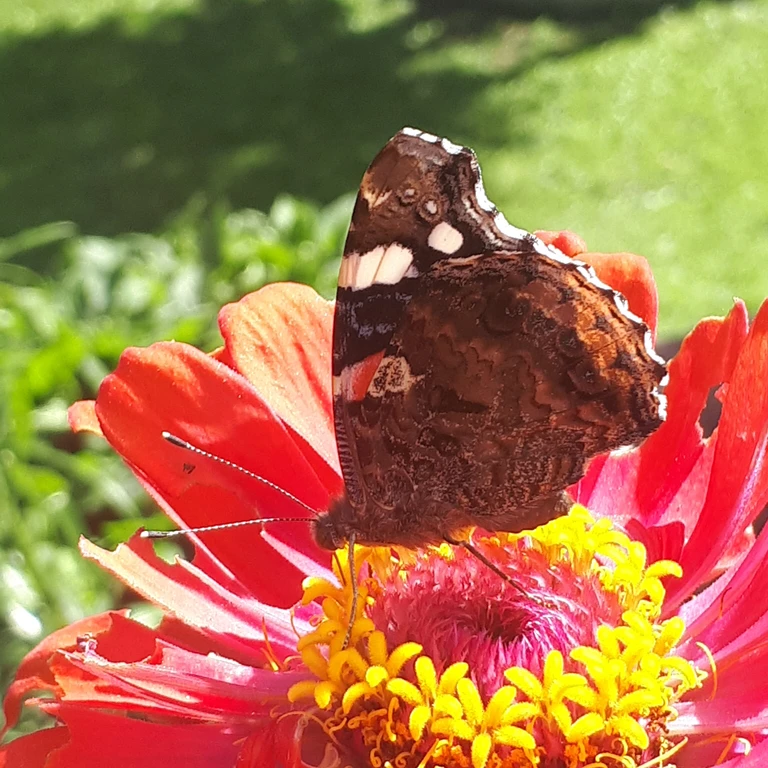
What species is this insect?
Vanessa atalanta
